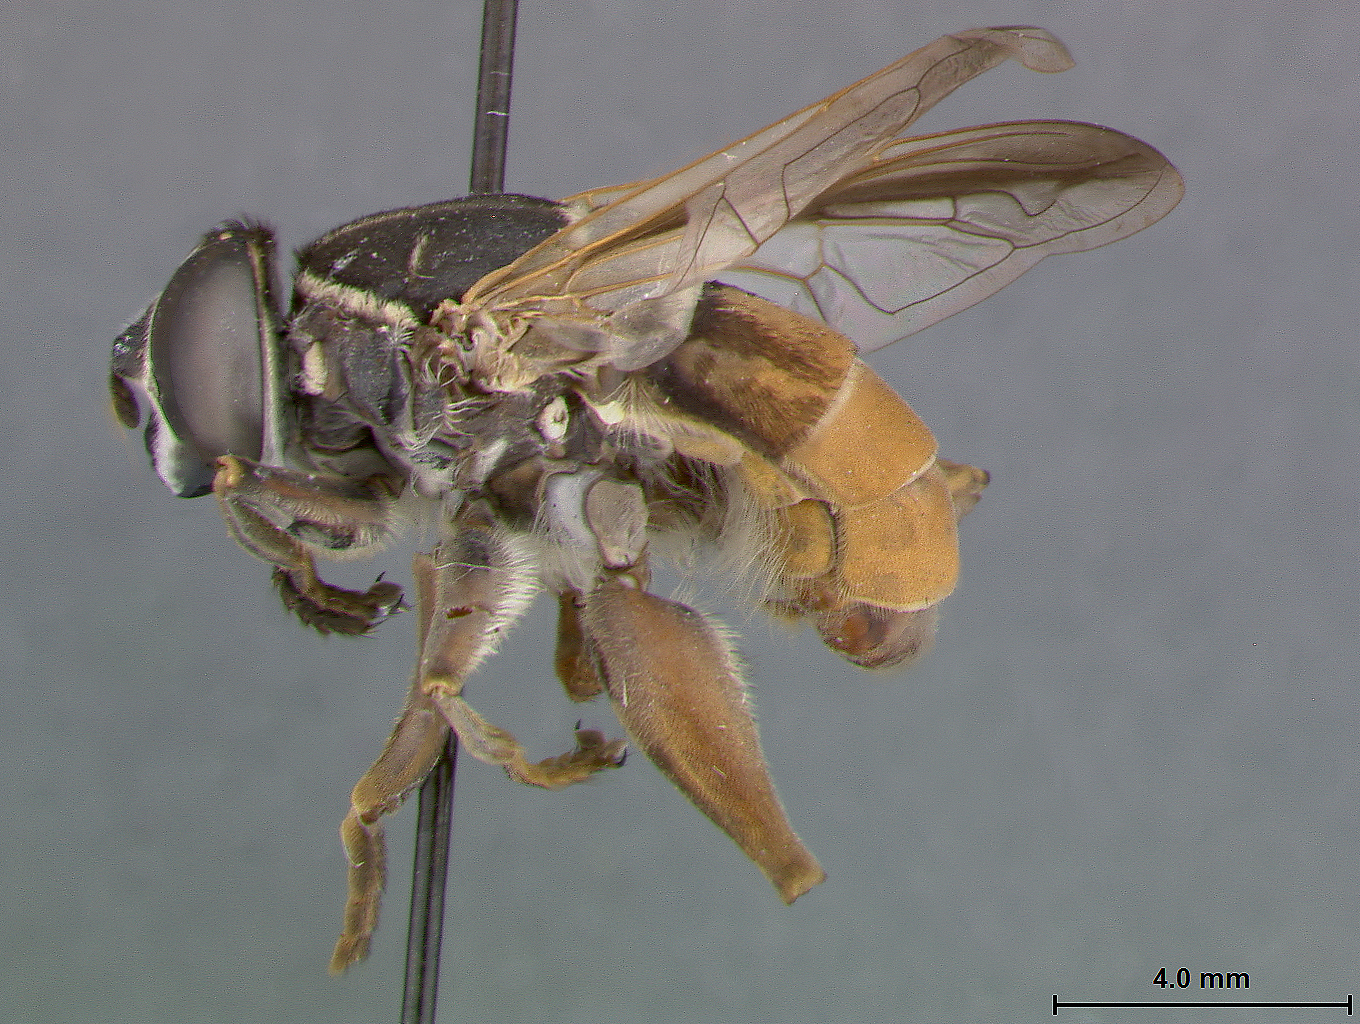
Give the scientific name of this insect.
Meromacrus lineascripta
